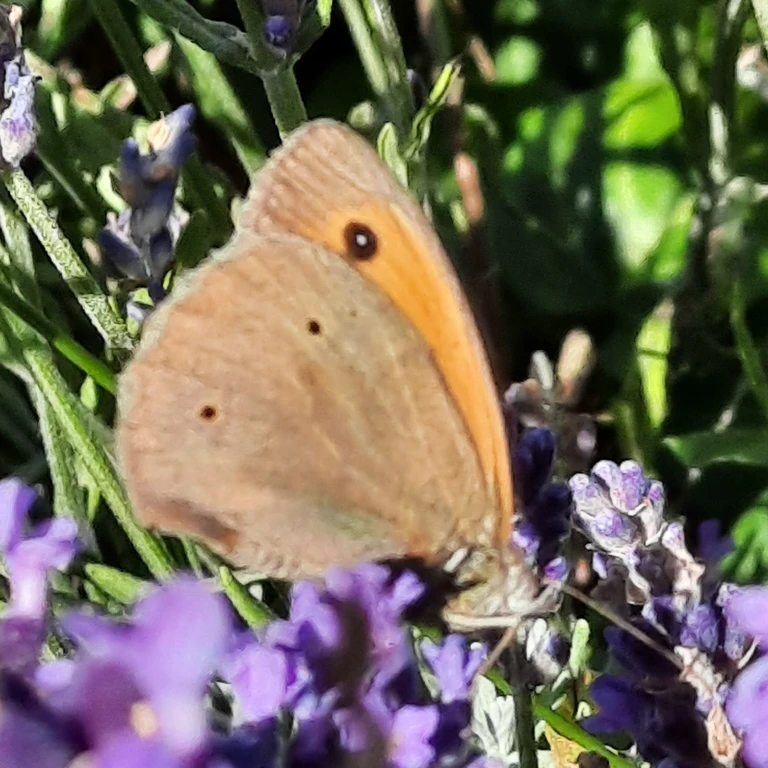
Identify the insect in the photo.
Maniola jurtina
